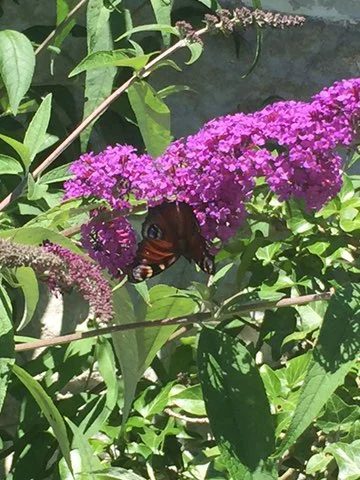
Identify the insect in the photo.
Aglais io
